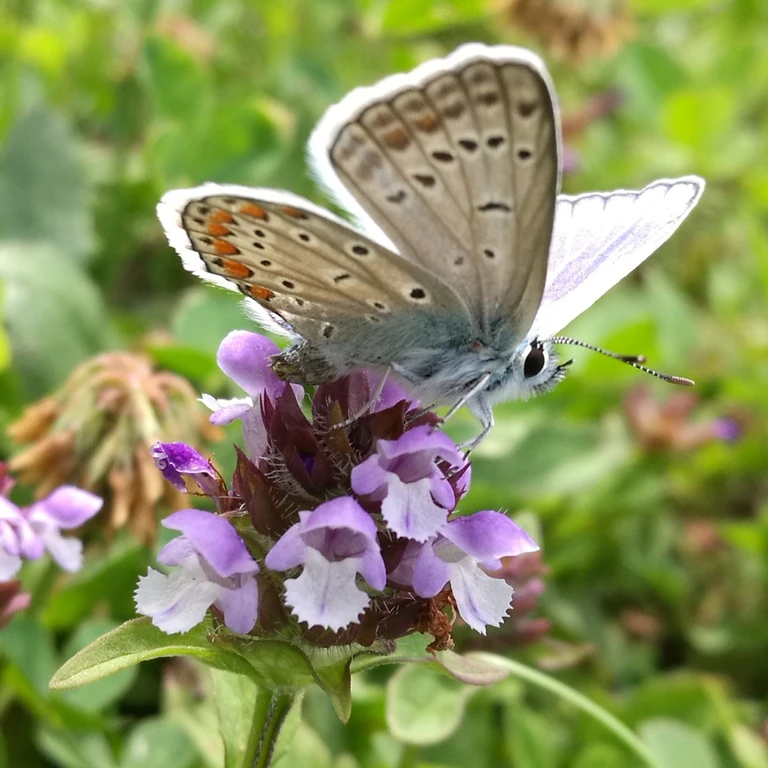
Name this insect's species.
Polyommatus icarus
